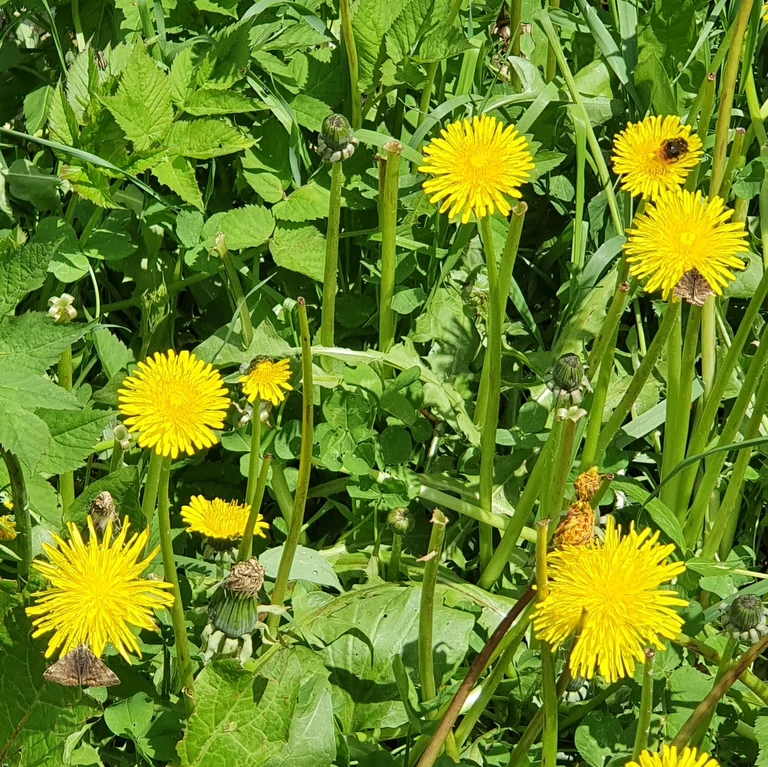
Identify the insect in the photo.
Euclidia glyphica
